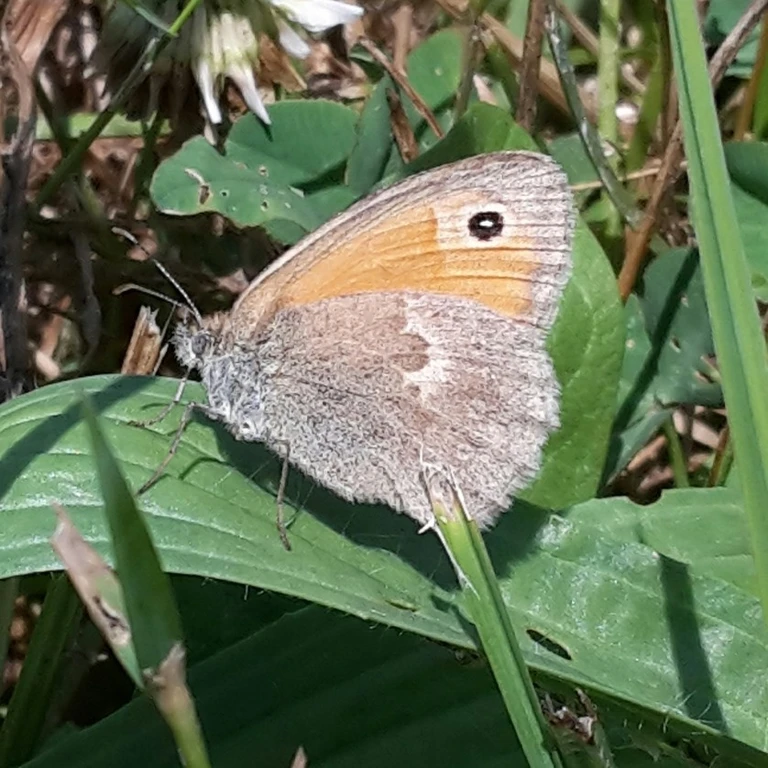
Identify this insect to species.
Coenonympha pamphilus
